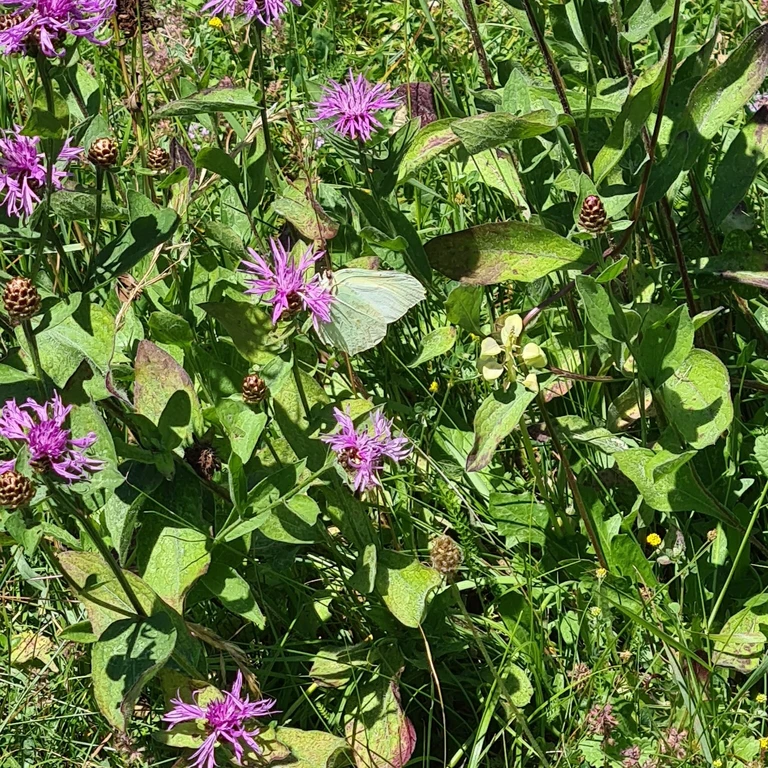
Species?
Gonepteryx rhamni
